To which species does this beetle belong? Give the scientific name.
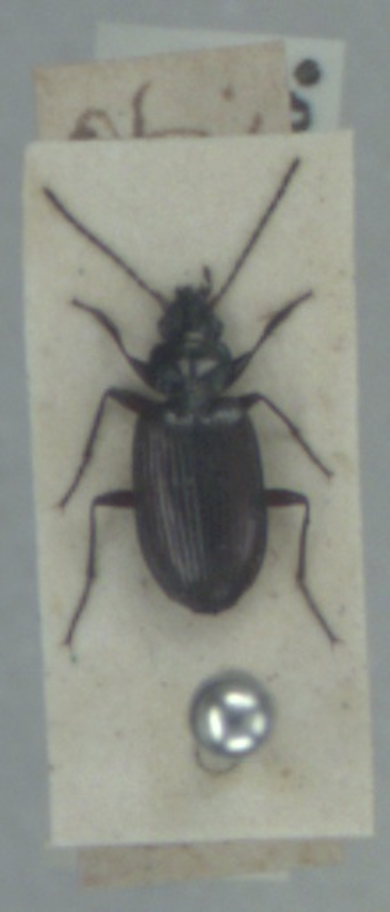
Bembidion prasinum
